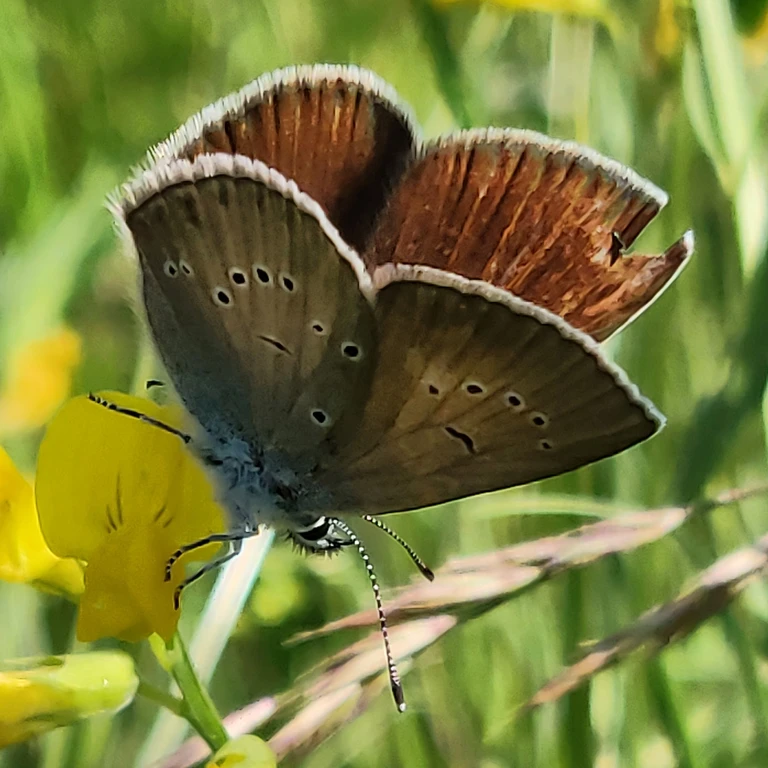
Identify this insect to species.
Cyaniris semiargus
